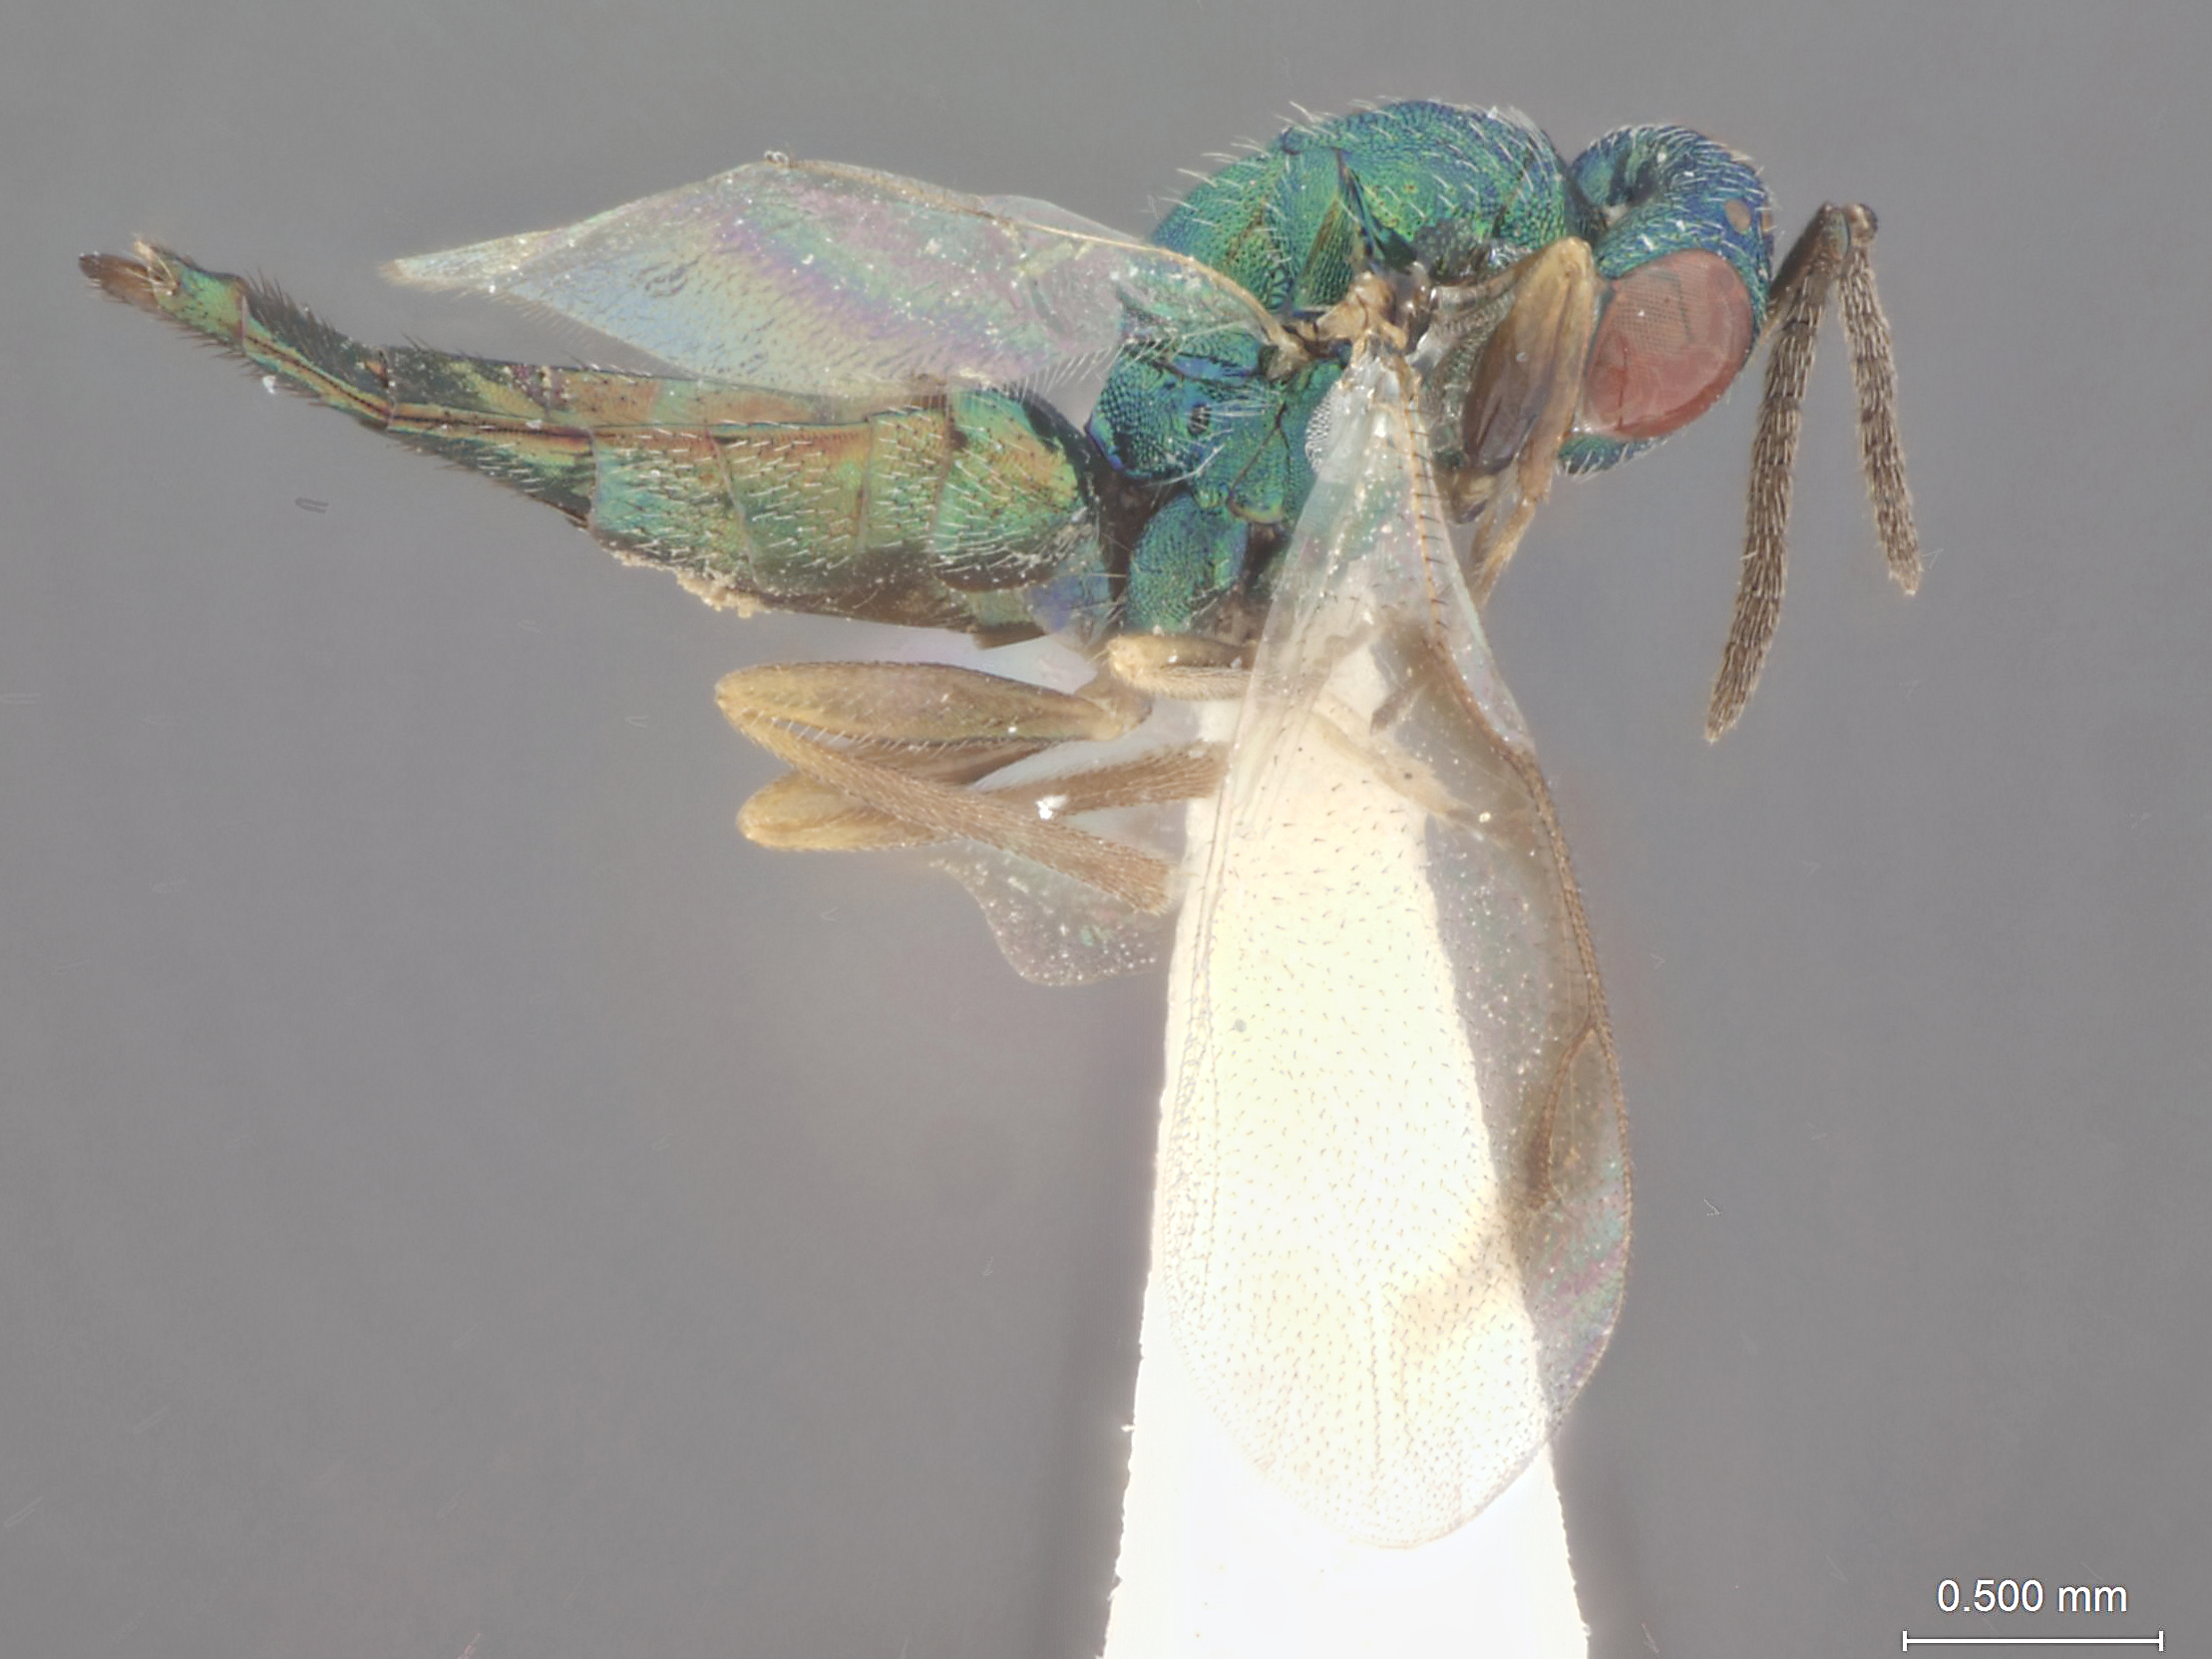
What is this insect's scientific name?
Boharticus apilosus
